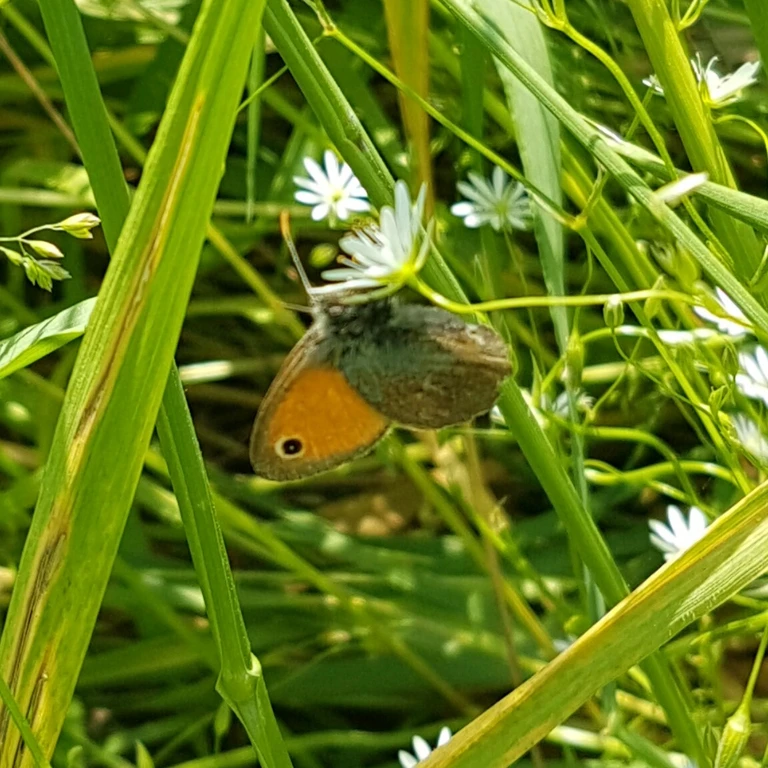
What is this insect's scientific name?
Coenonympha pamphilus
